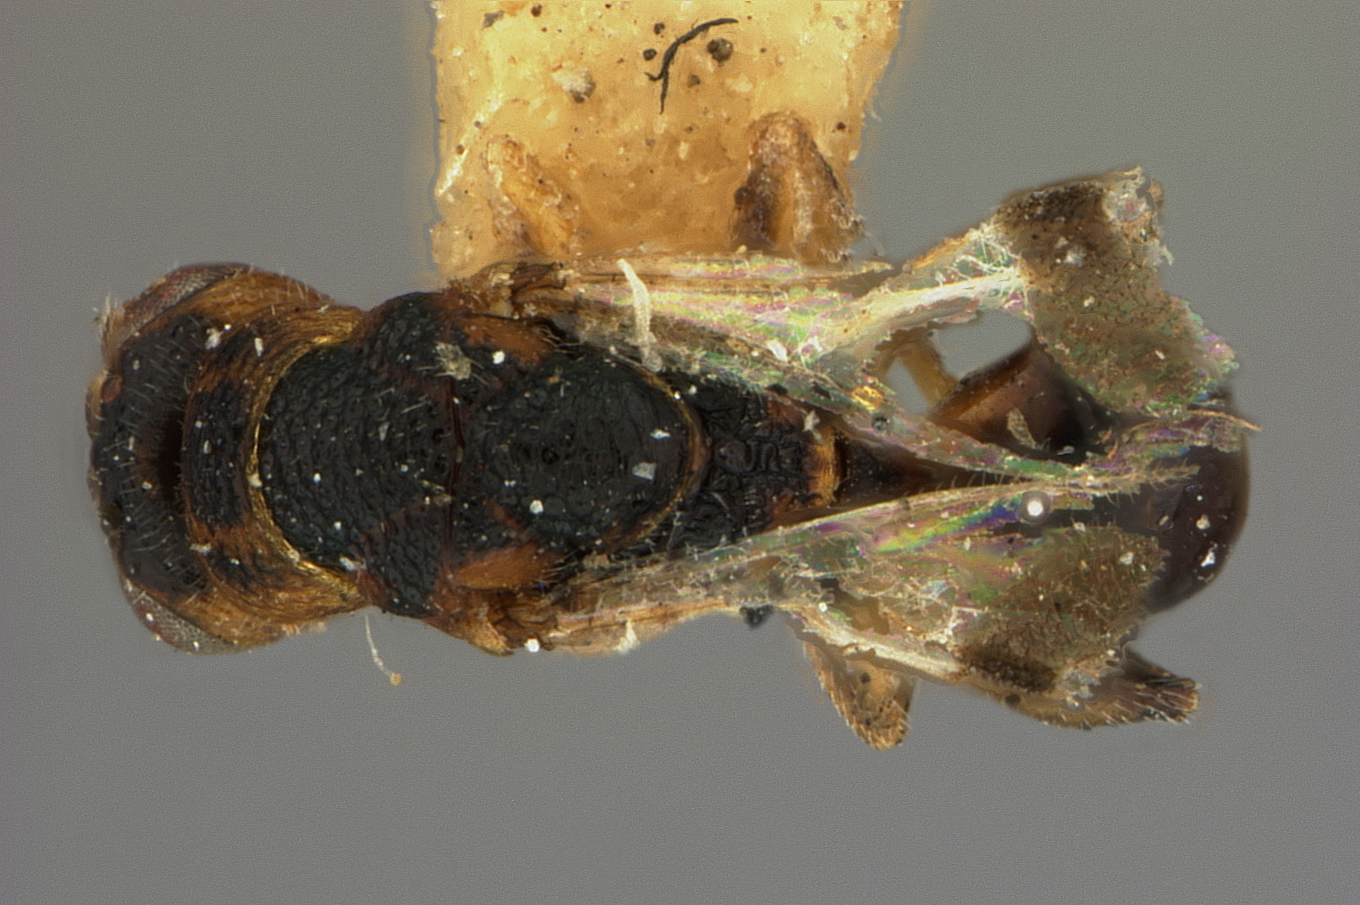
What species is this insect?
Decatoma phellos
